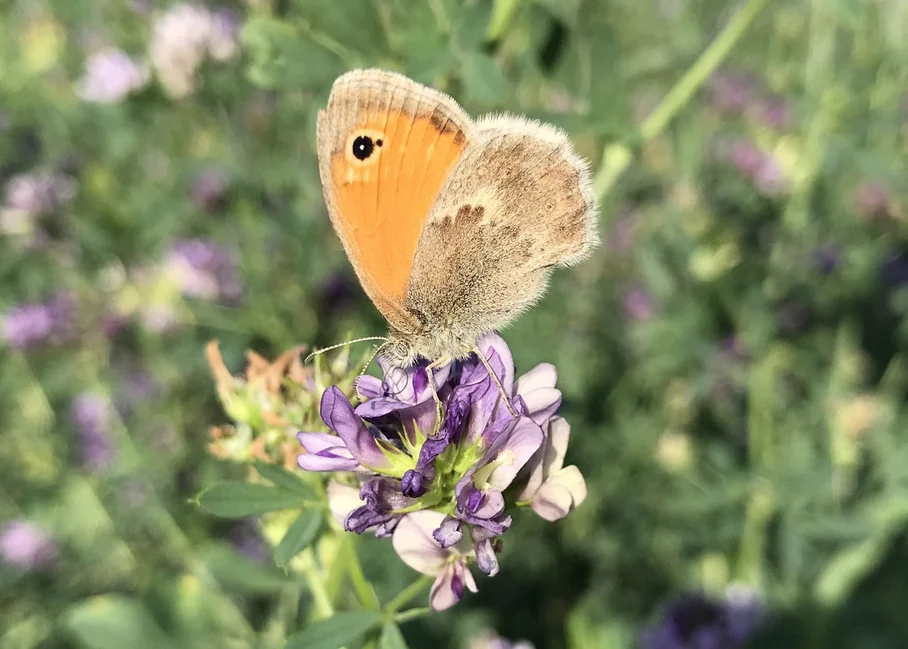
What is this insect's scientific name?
Coenonympha pamphilus
